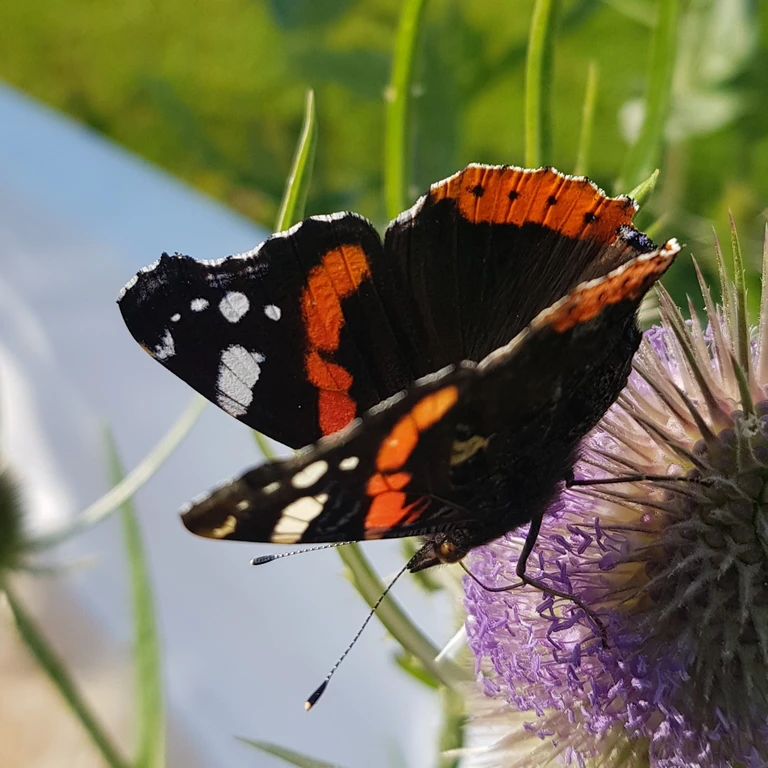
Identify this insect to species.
Vanessa atalanta
